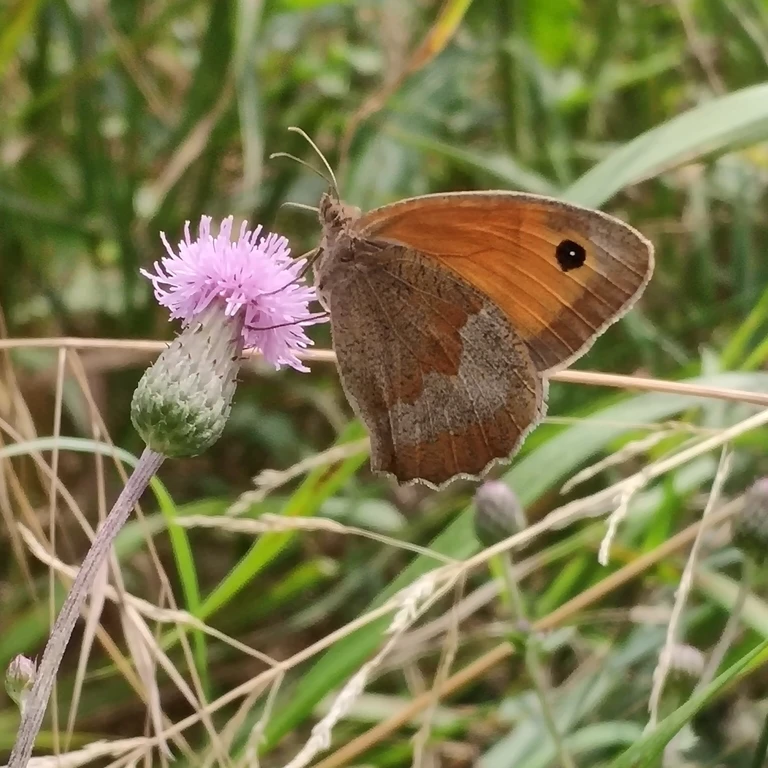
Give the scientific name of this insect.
Maniola jurtina
